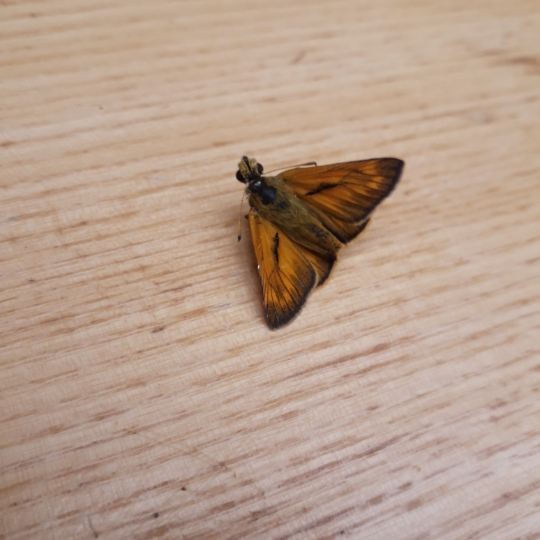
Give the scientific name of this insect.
Ochlodes sylvanus (also Ochlodes venata)
